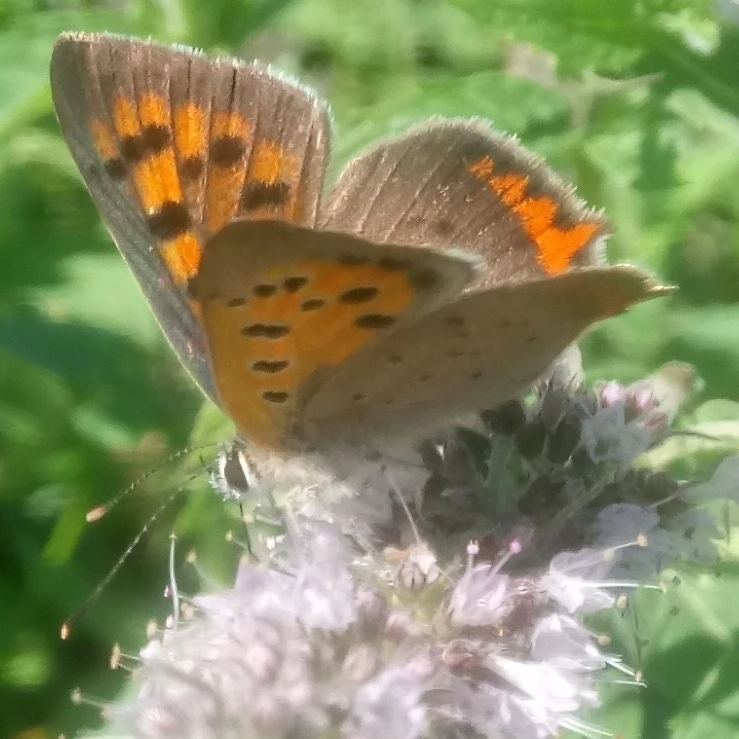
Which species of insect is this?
Lycaena phlaeas
